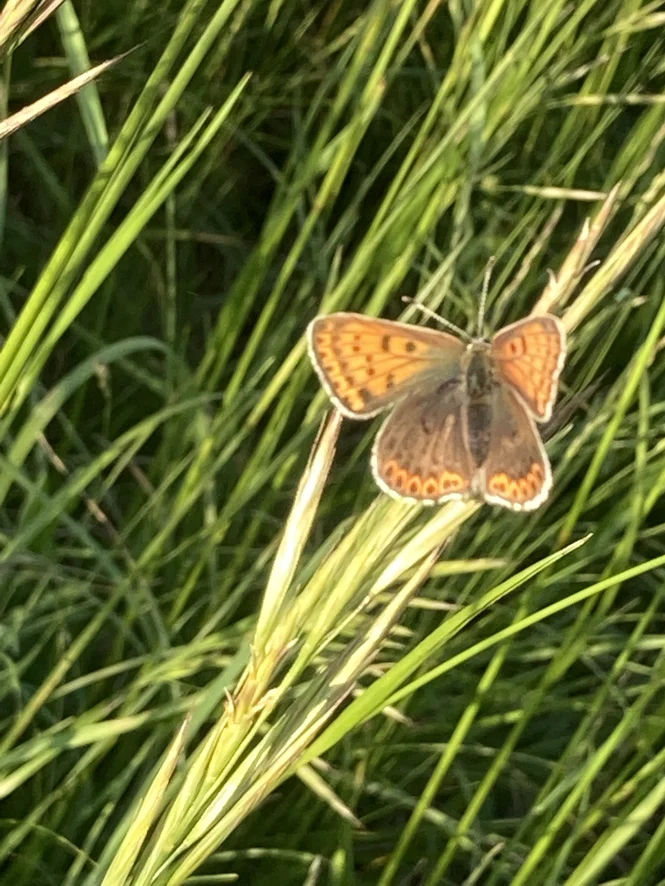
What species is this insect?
Lycaena tityrus (also Loweia tityrus)
